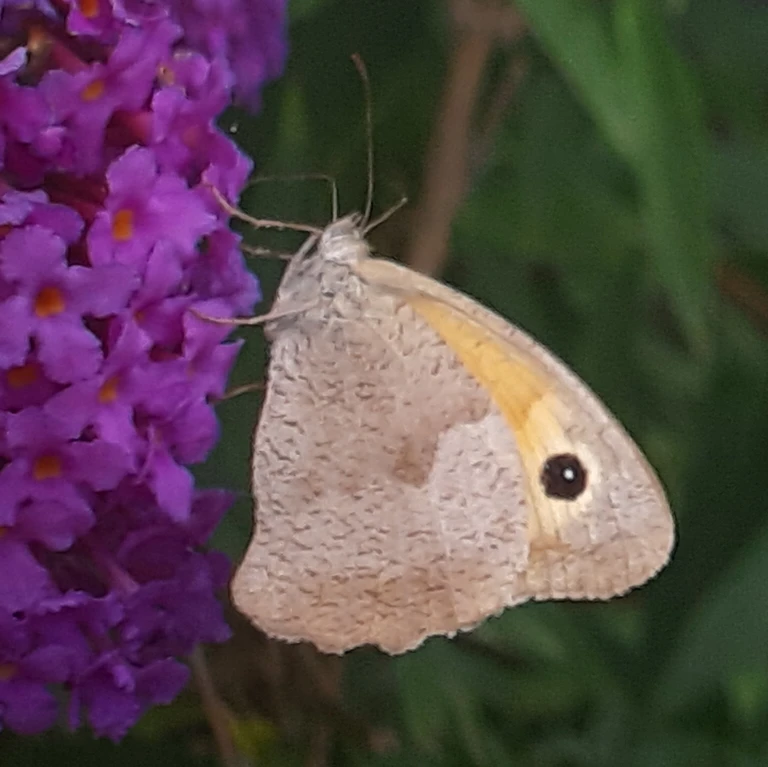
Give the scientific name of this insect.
Maniola jurtina
